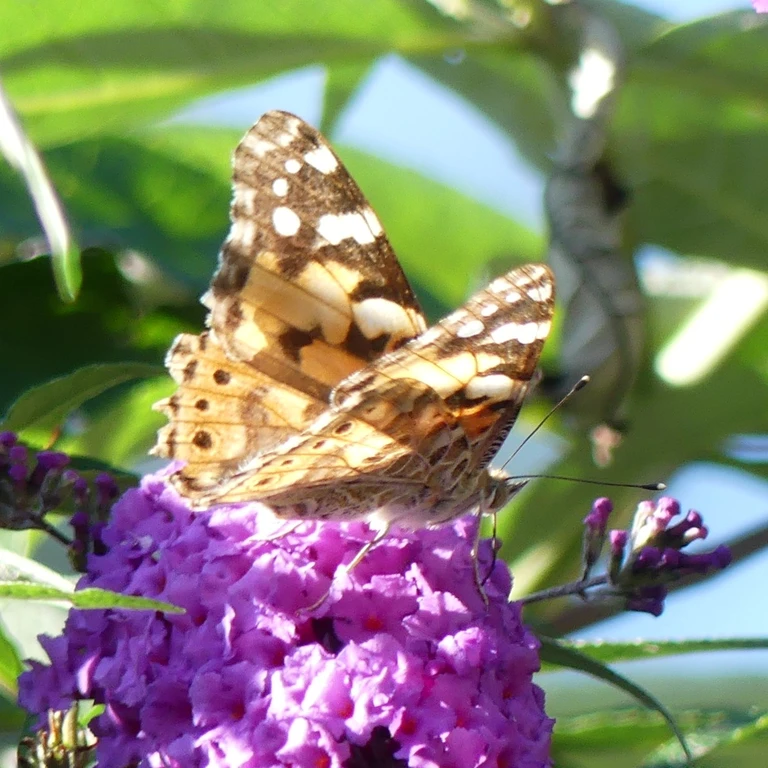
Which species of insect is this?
Vanessa cardui
